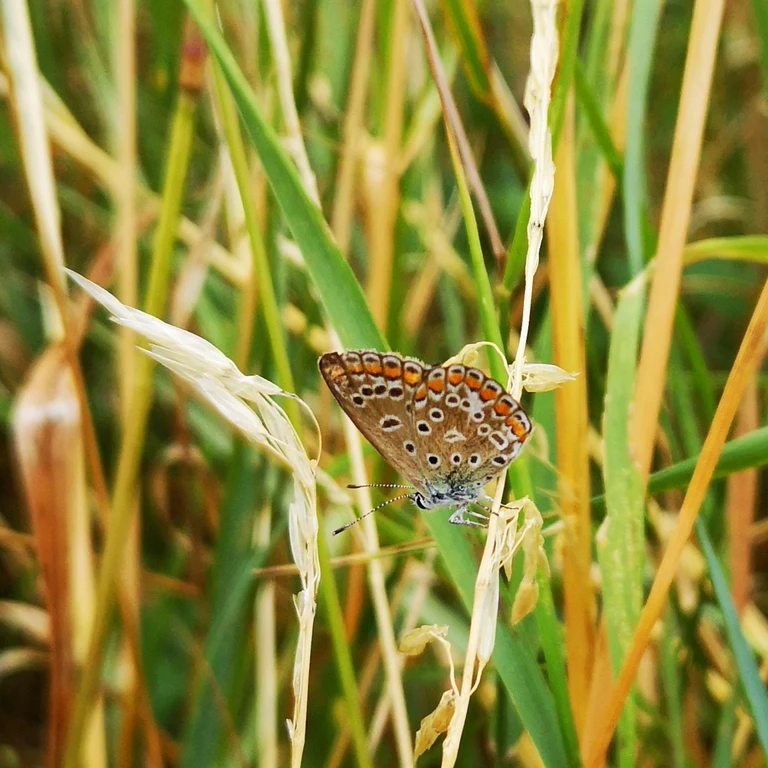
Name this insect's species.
Polyommatus icarus
